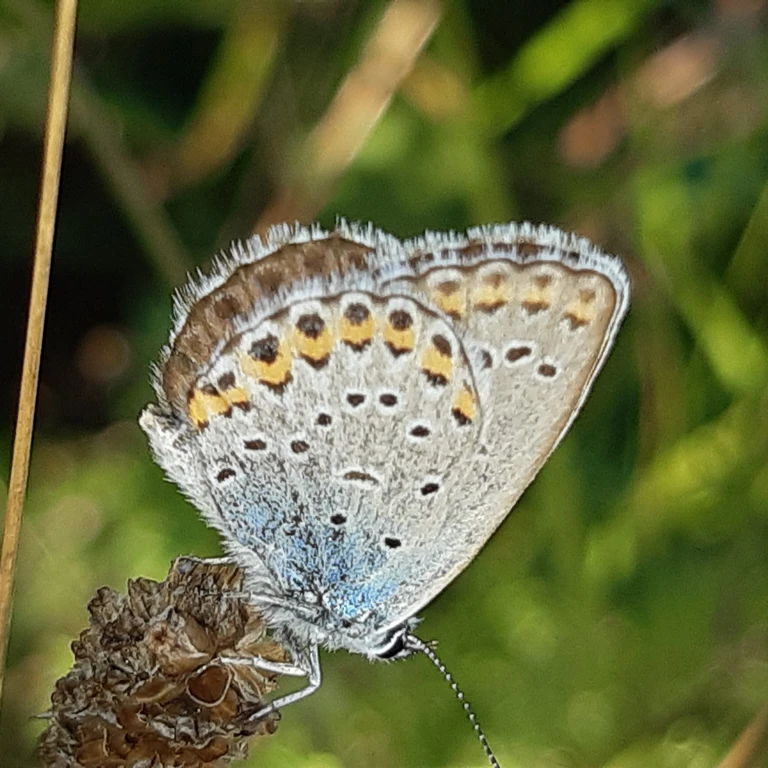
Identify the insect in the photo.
Plebejus argus
